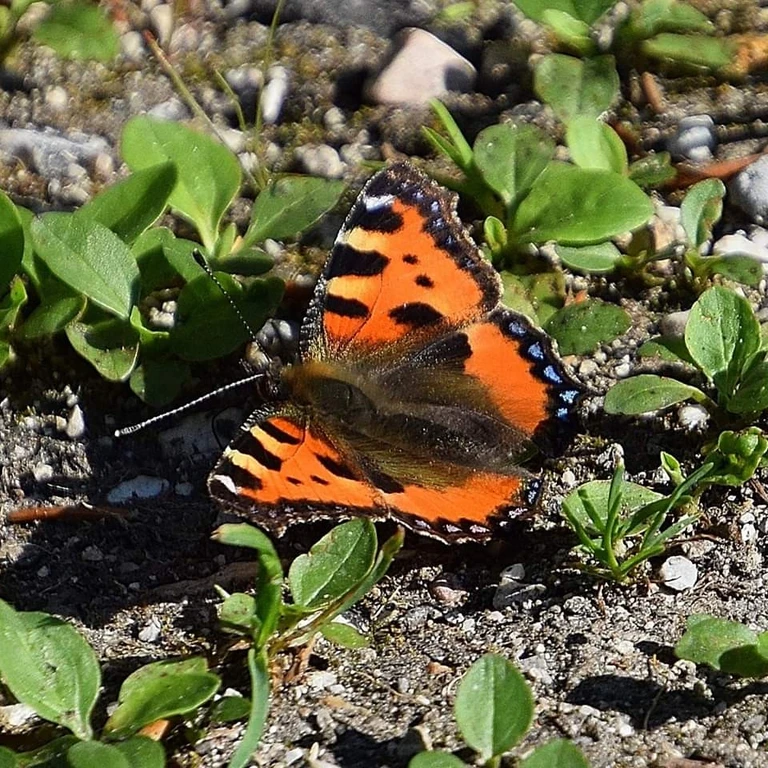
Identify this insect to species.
Aglais urticae
